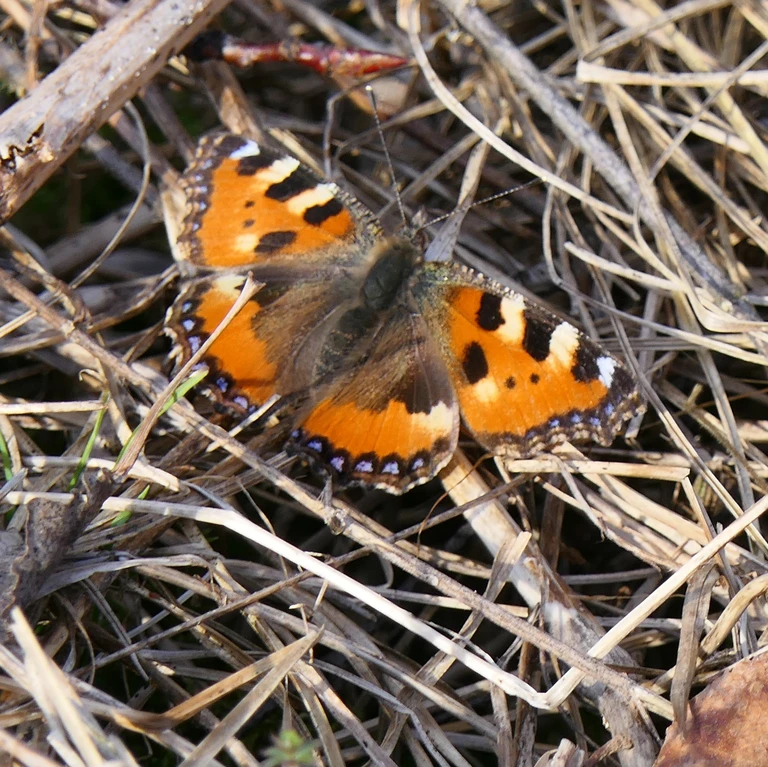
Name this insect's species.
Aglais urticae
